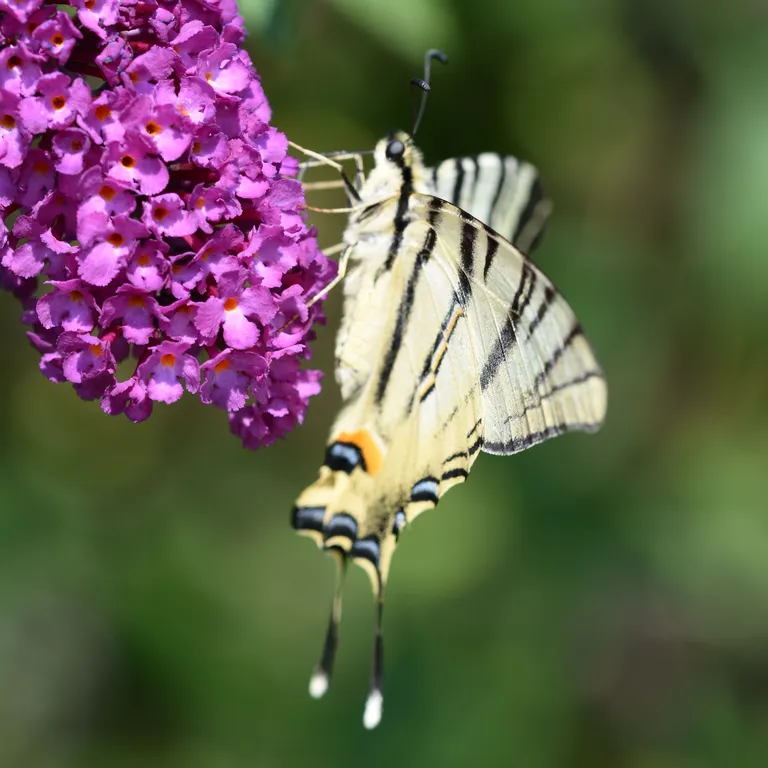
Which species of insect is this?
Iphiclides podalirius
